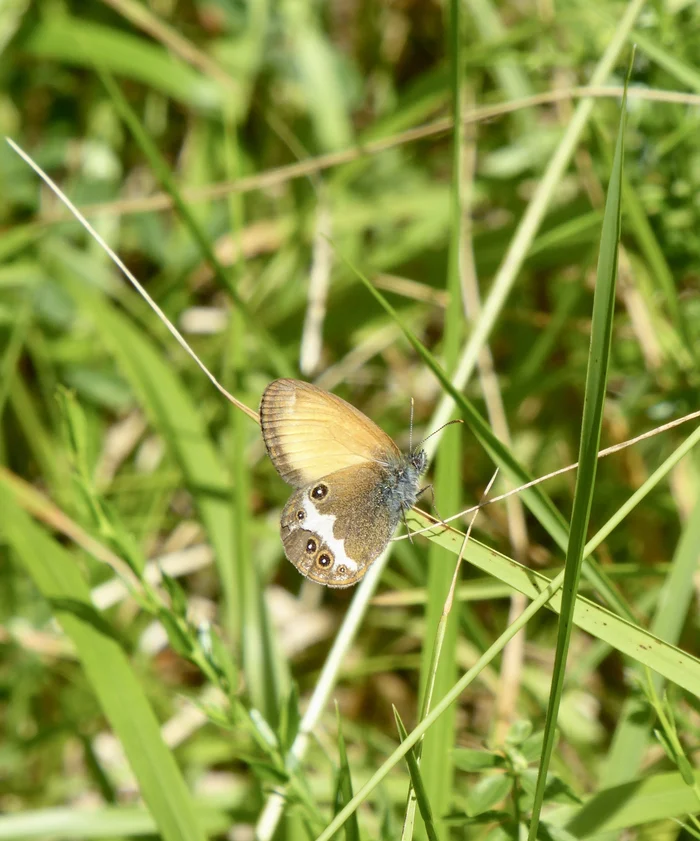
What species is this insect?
Coenonympha arcania
